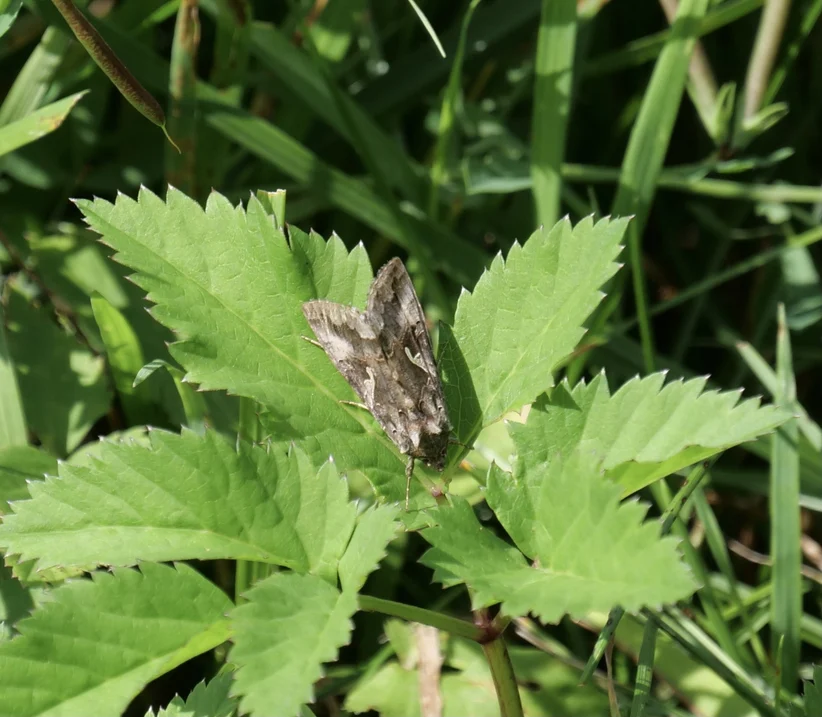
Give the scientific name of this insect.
Autographa gamma
